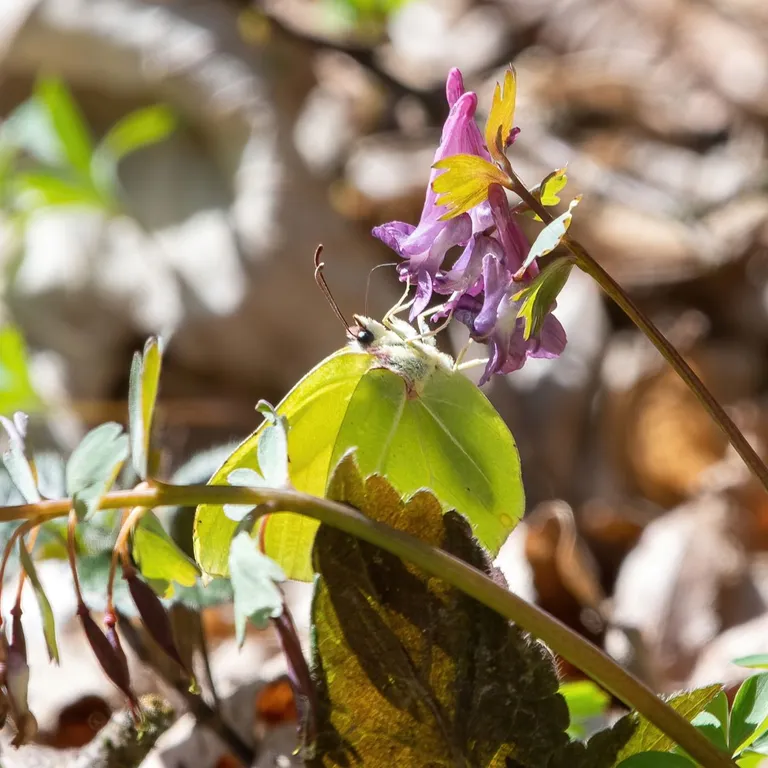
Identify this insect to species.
Gonepteryx rhamni
